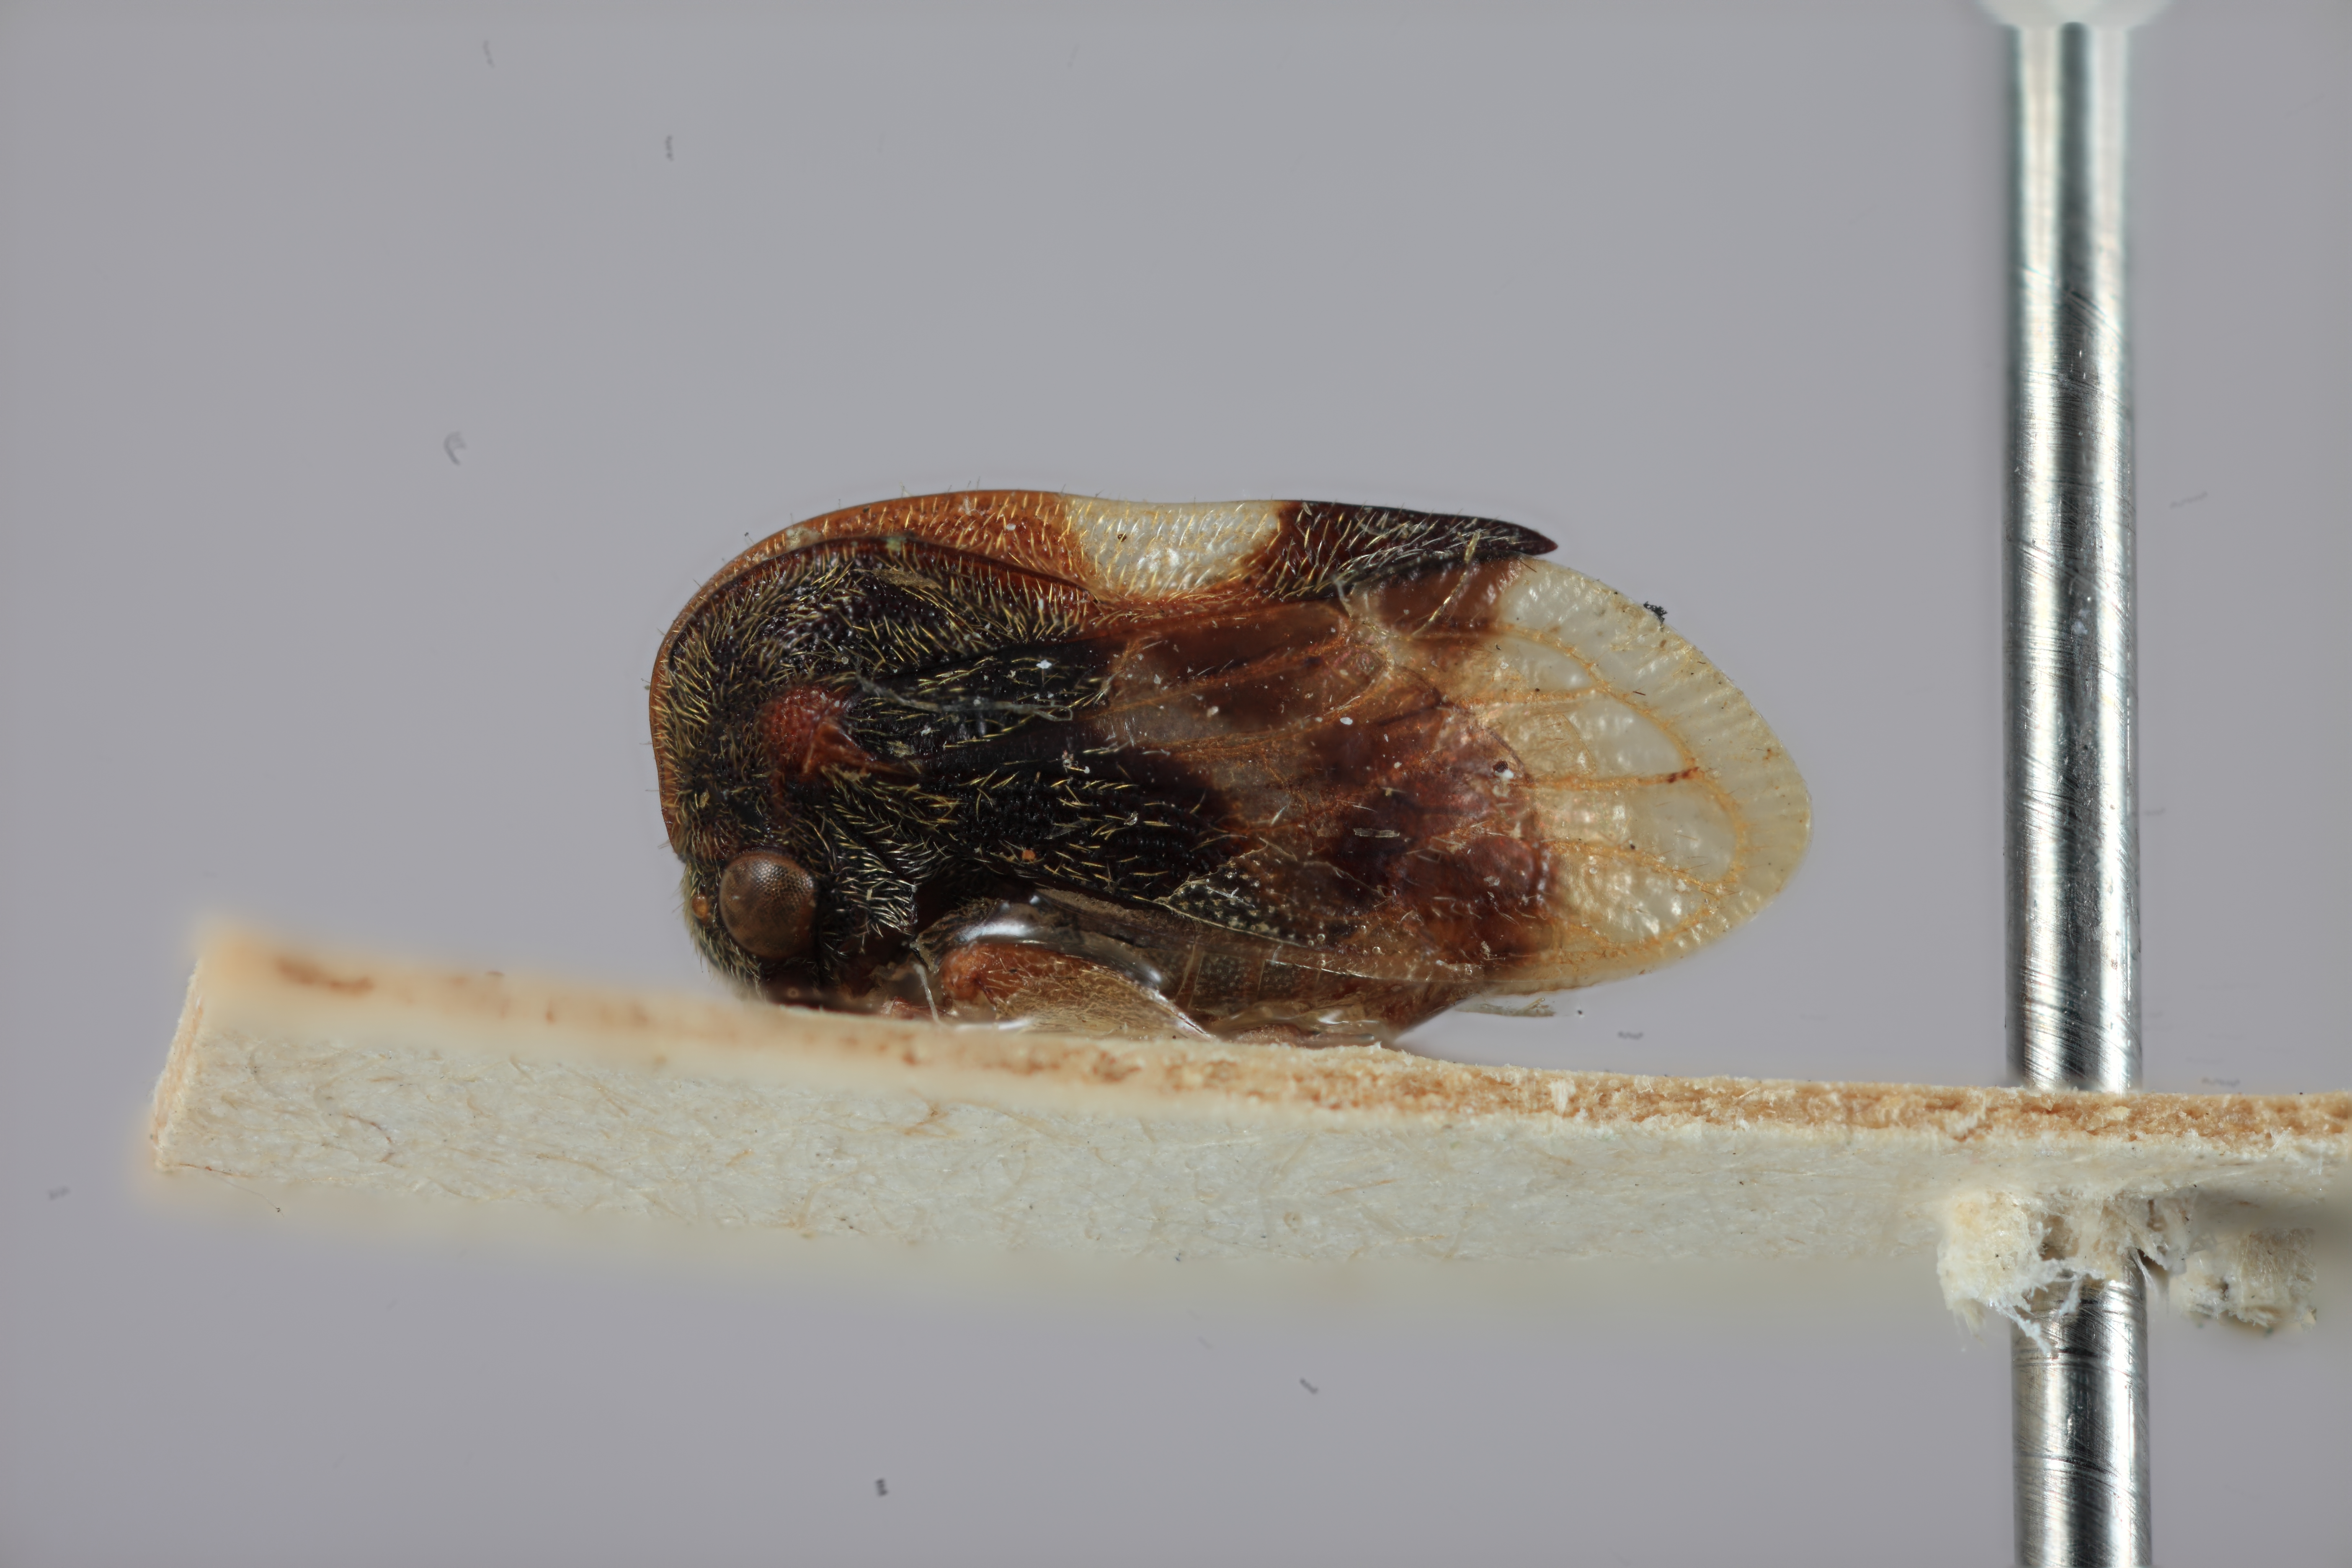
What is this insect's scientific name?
Tropidoscyta maculata
